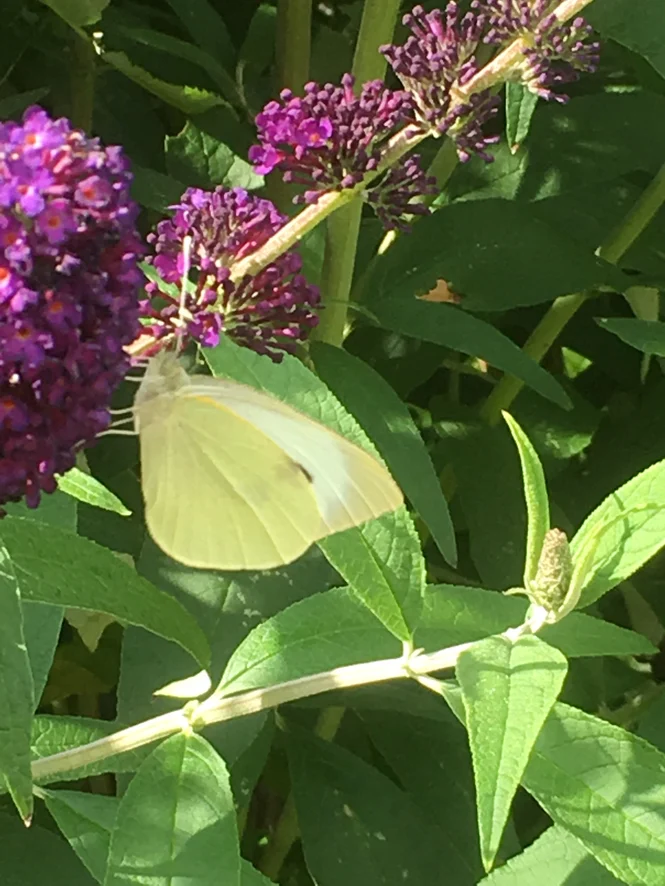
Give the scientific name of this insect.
Pieris brassicae
